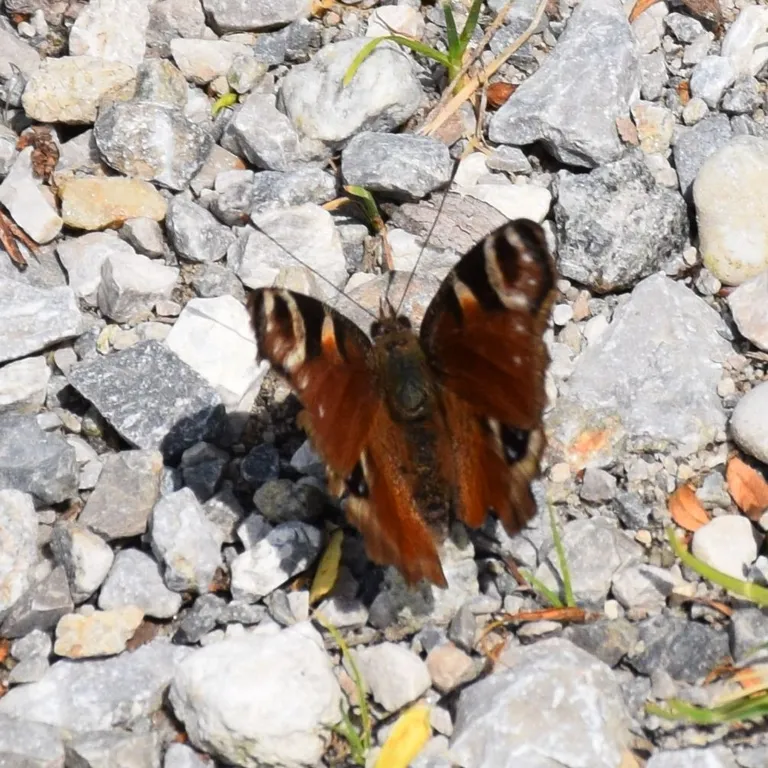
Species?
Aglais io
